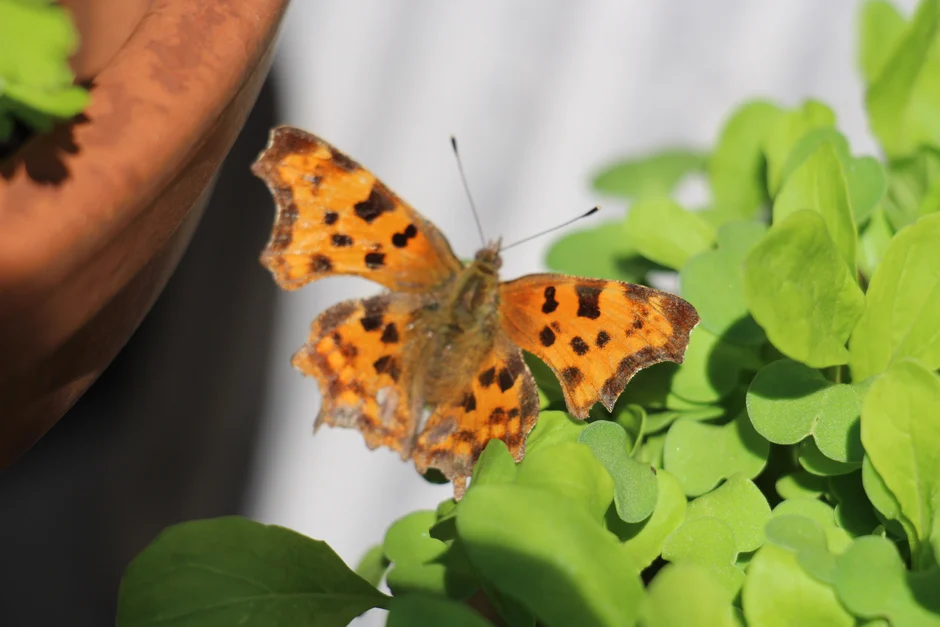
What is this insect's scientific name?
Polygonia c-album
